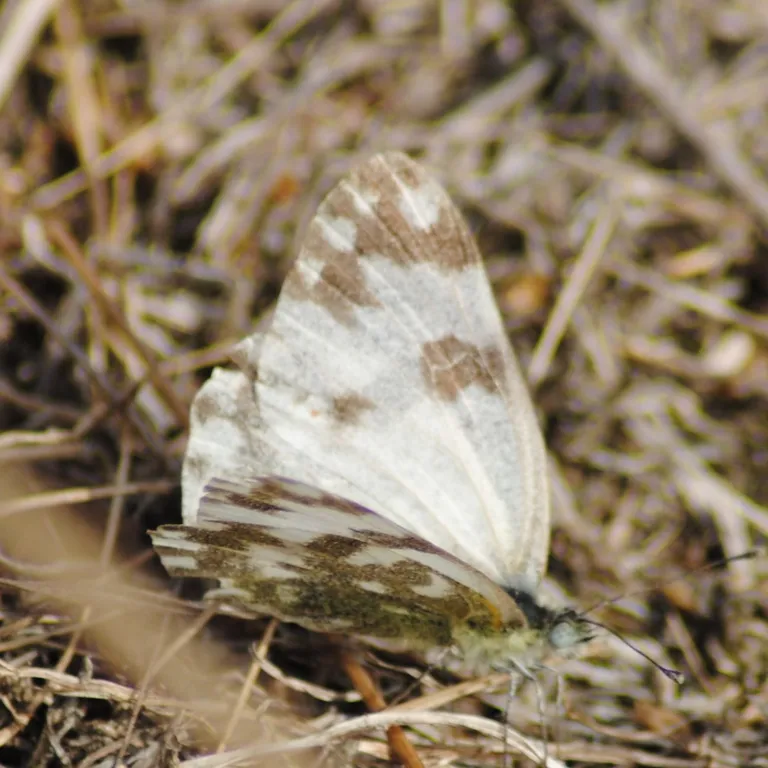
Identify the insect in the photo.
Pontia edusa
